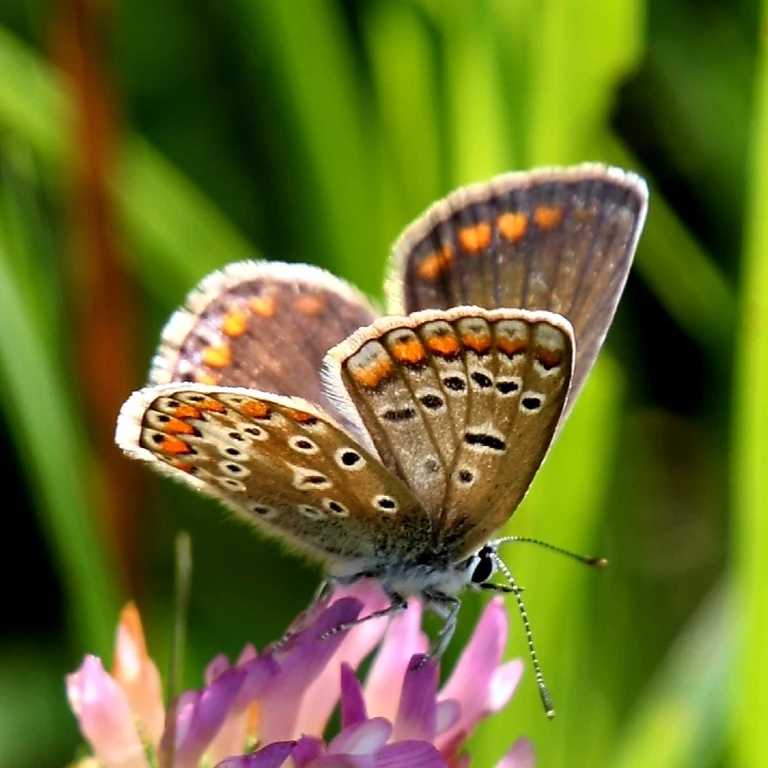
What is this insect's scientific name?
Polyommatus icarus
